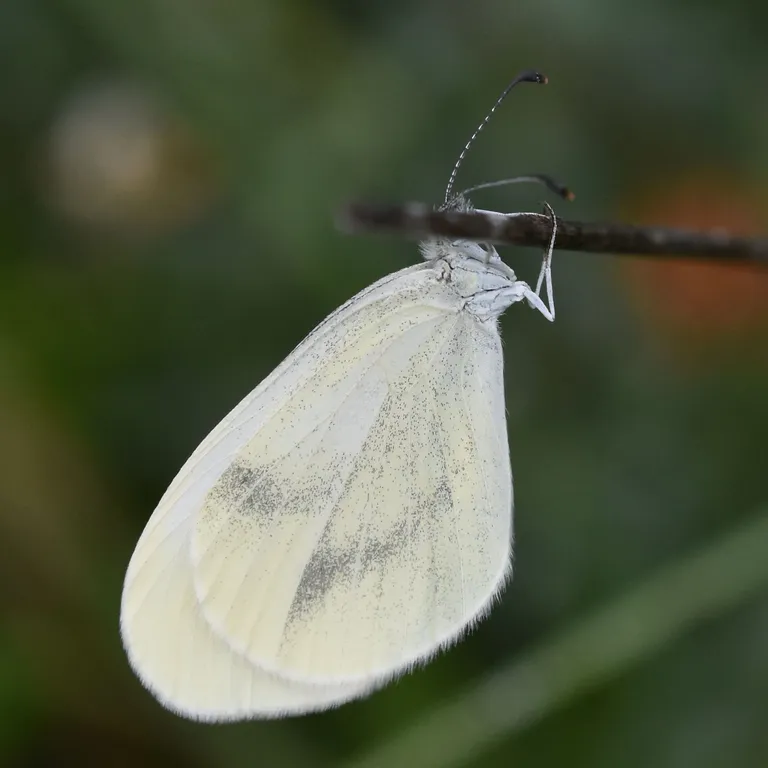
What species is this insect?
Leptidea sinapis/juvernica
